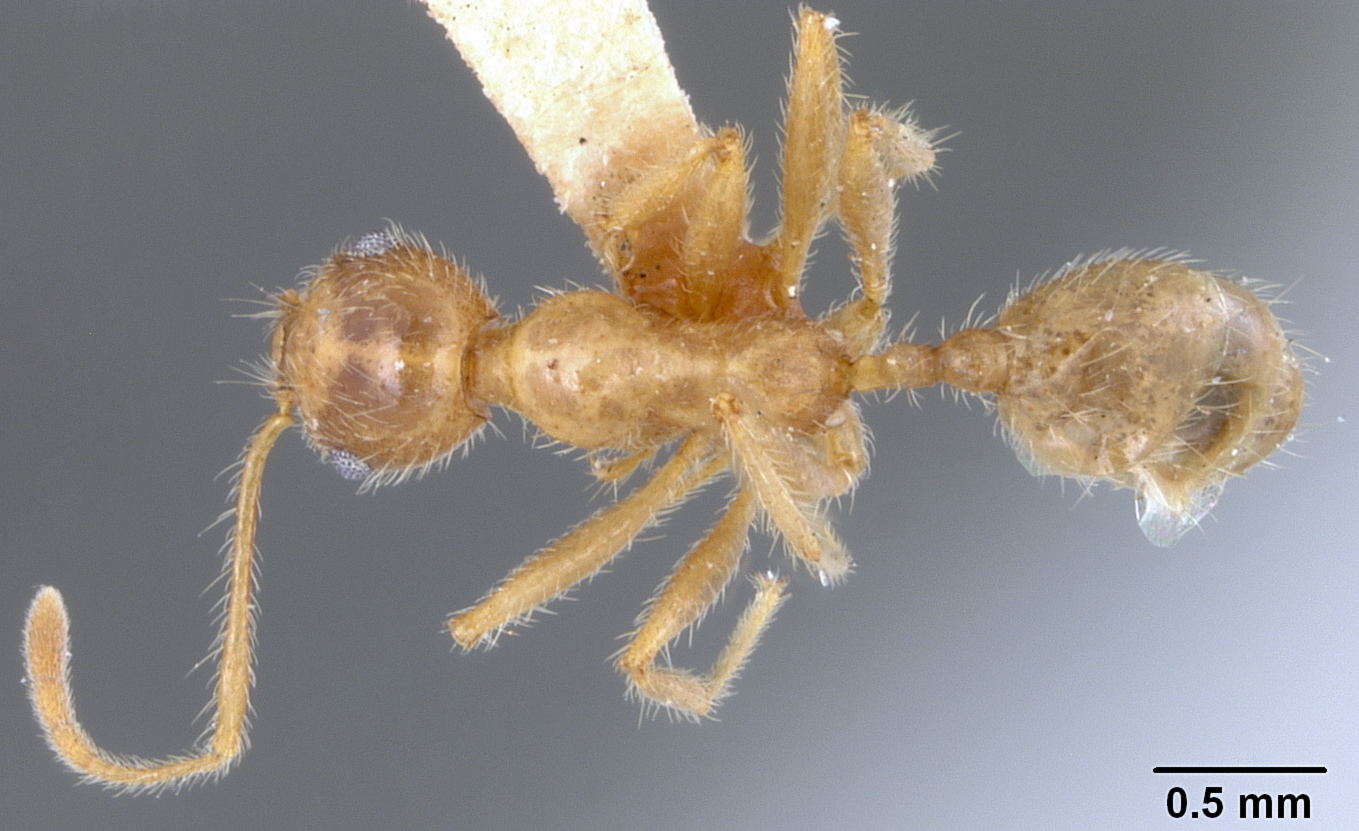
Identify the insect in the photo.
Pheidole subdentata
